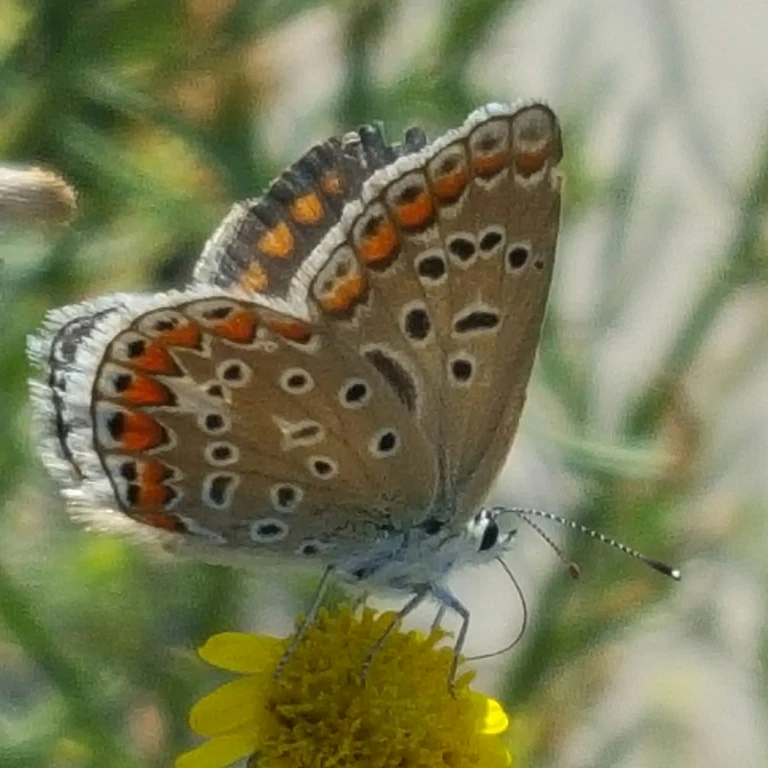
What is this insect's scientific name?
Polyommatus icarus
